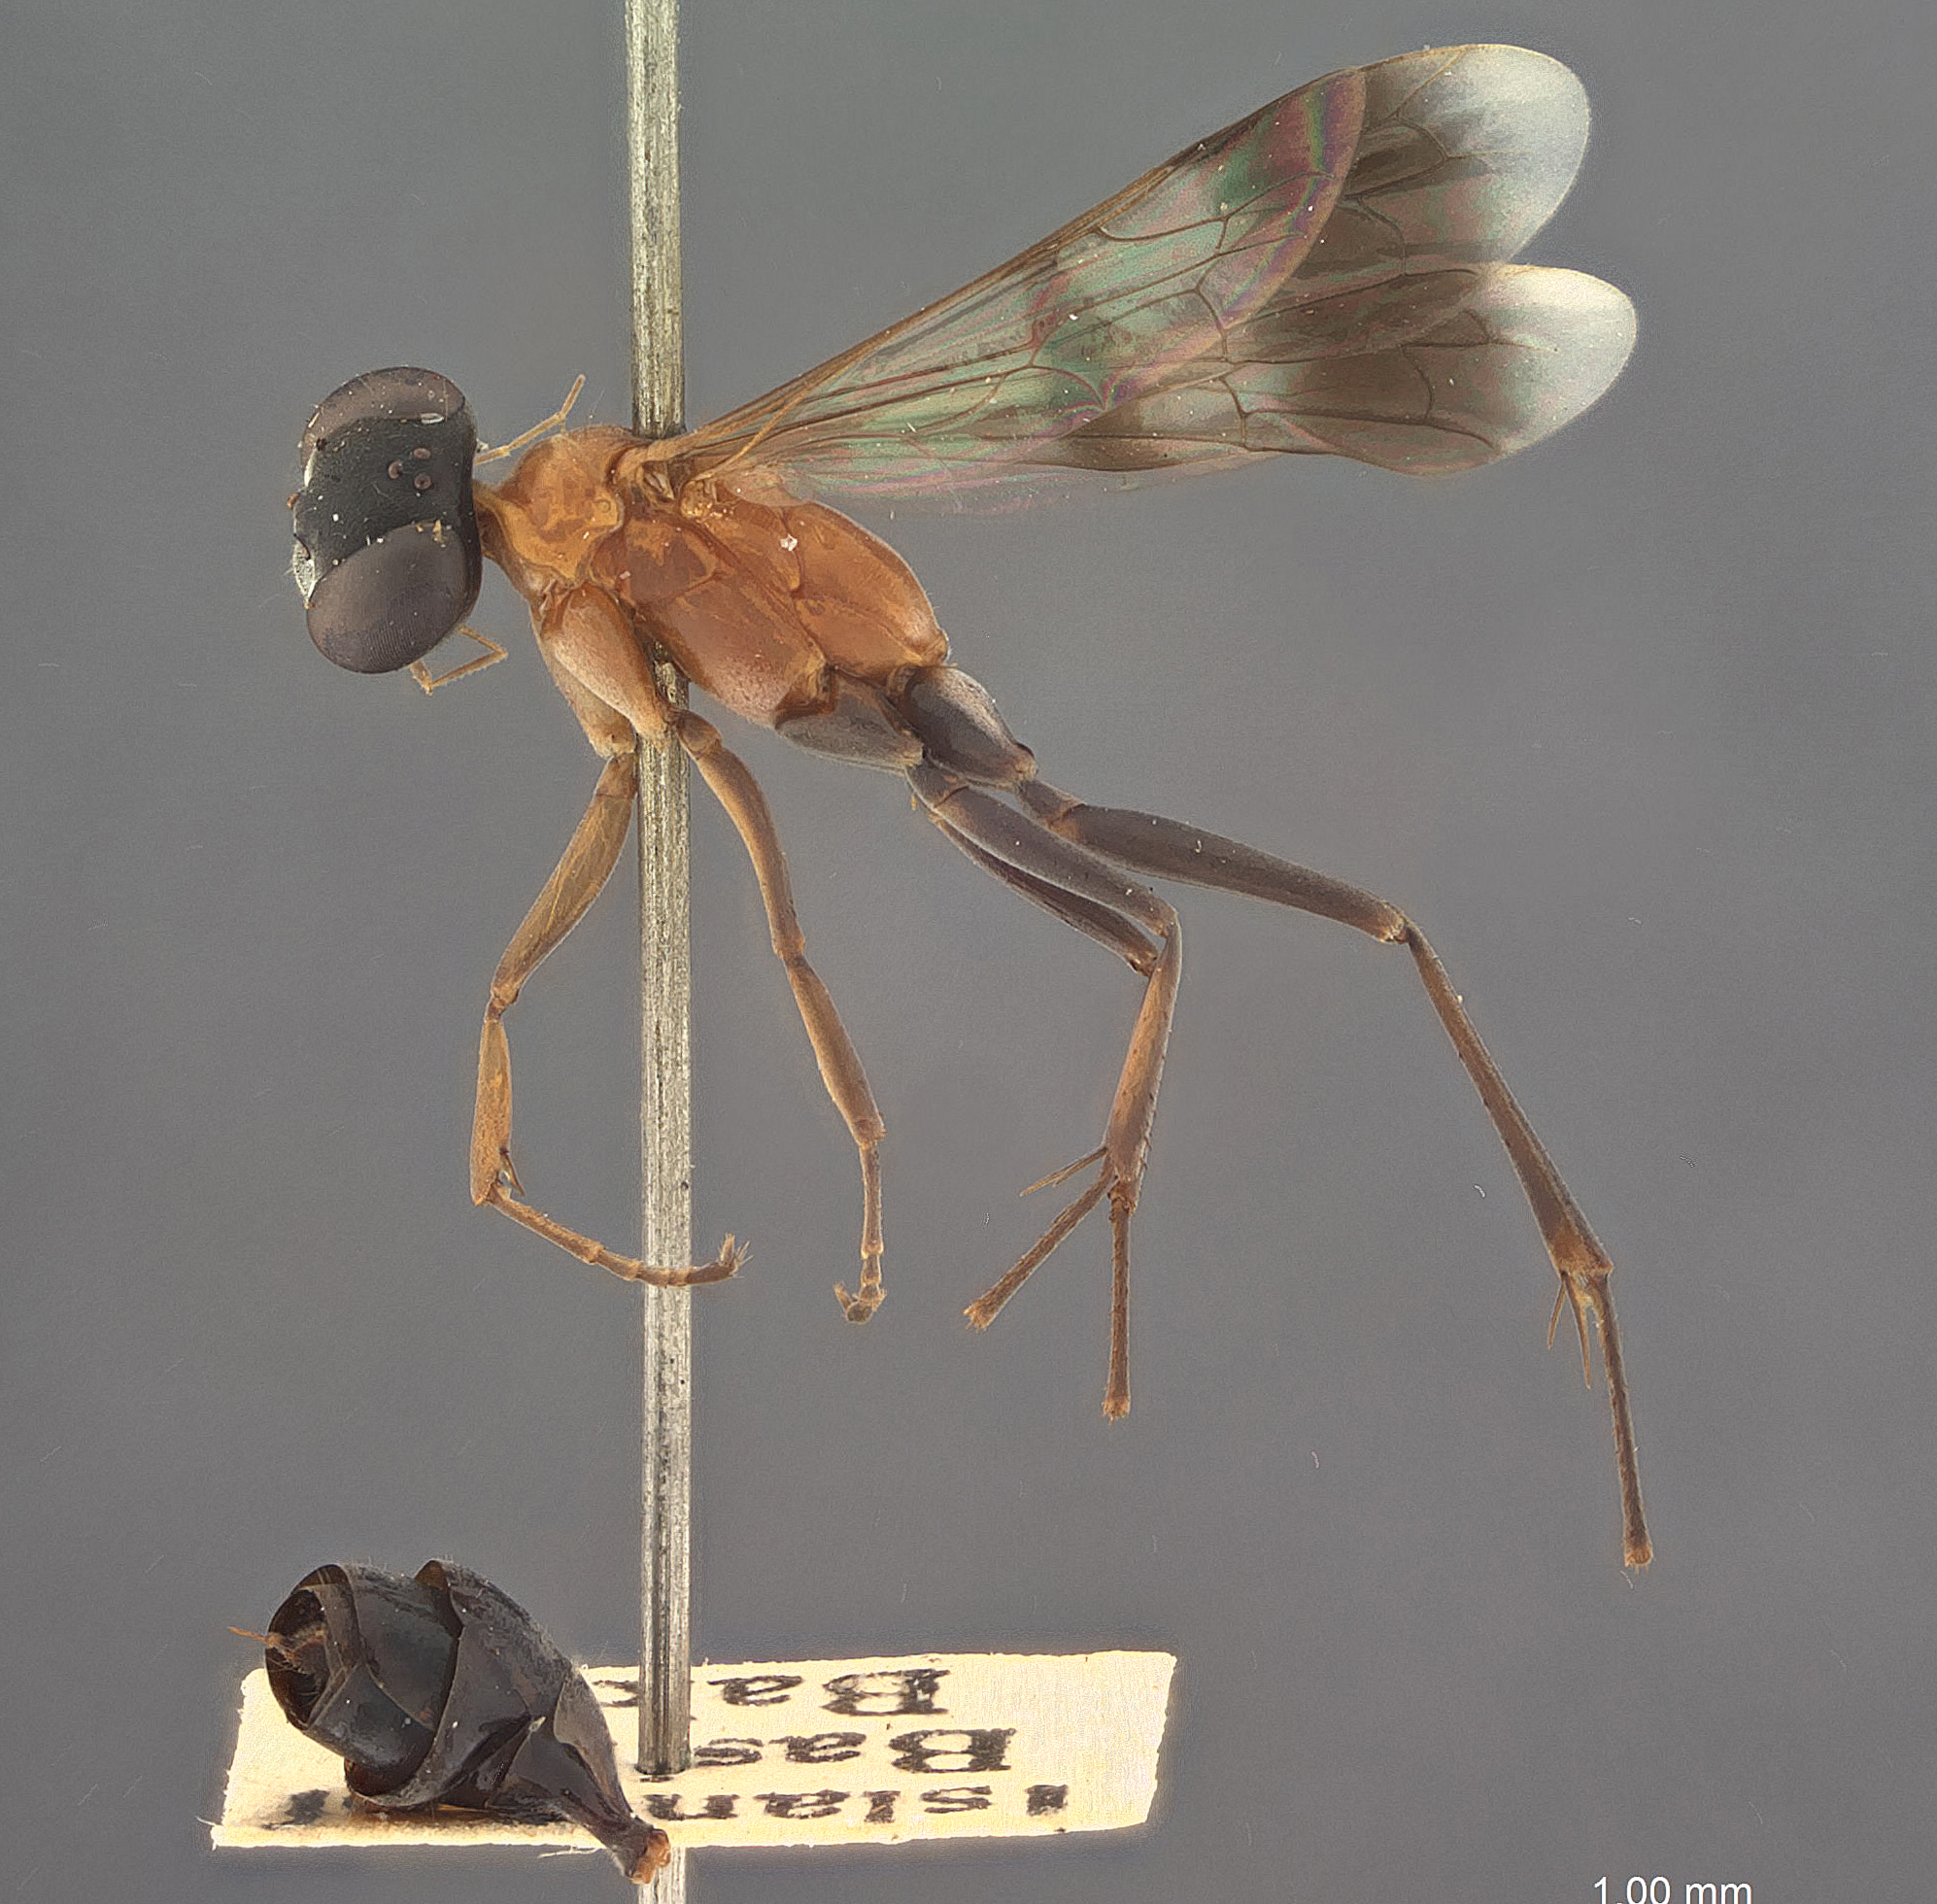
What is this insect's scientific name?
Pseudagenia ashmeadi
